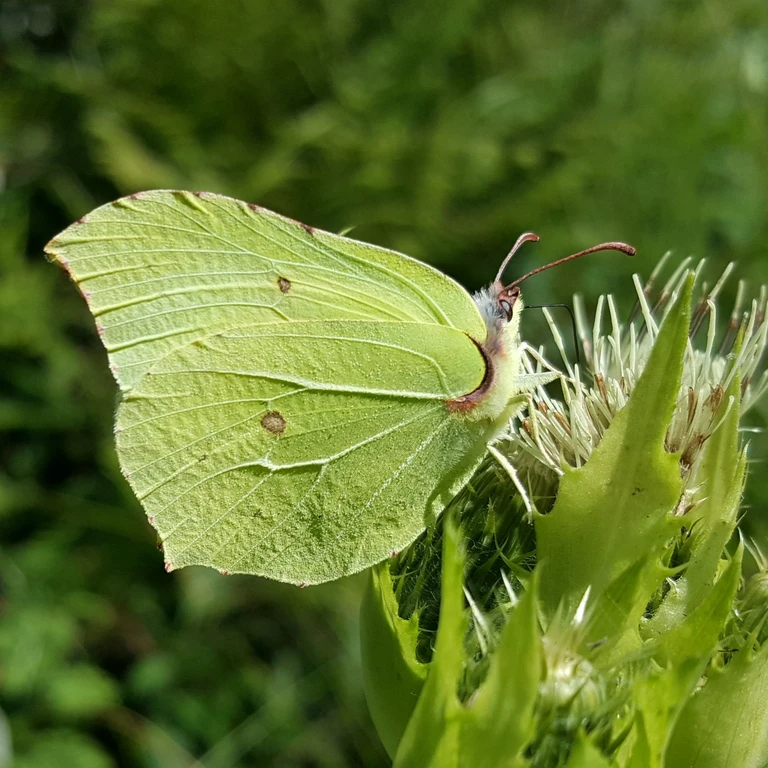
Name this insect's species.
Gonepteryx rhamni
